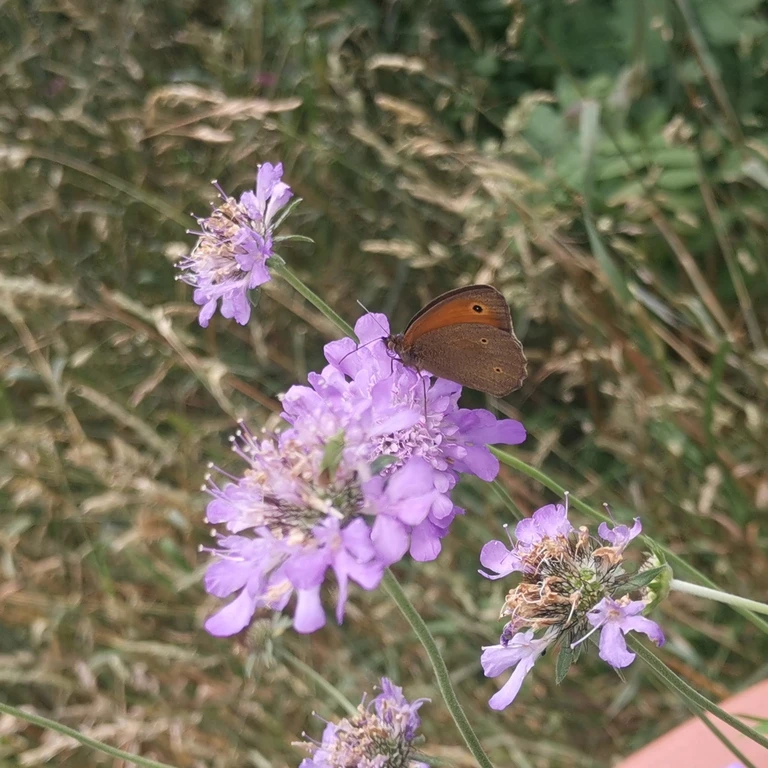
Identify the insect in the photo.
Maniola jurtina
